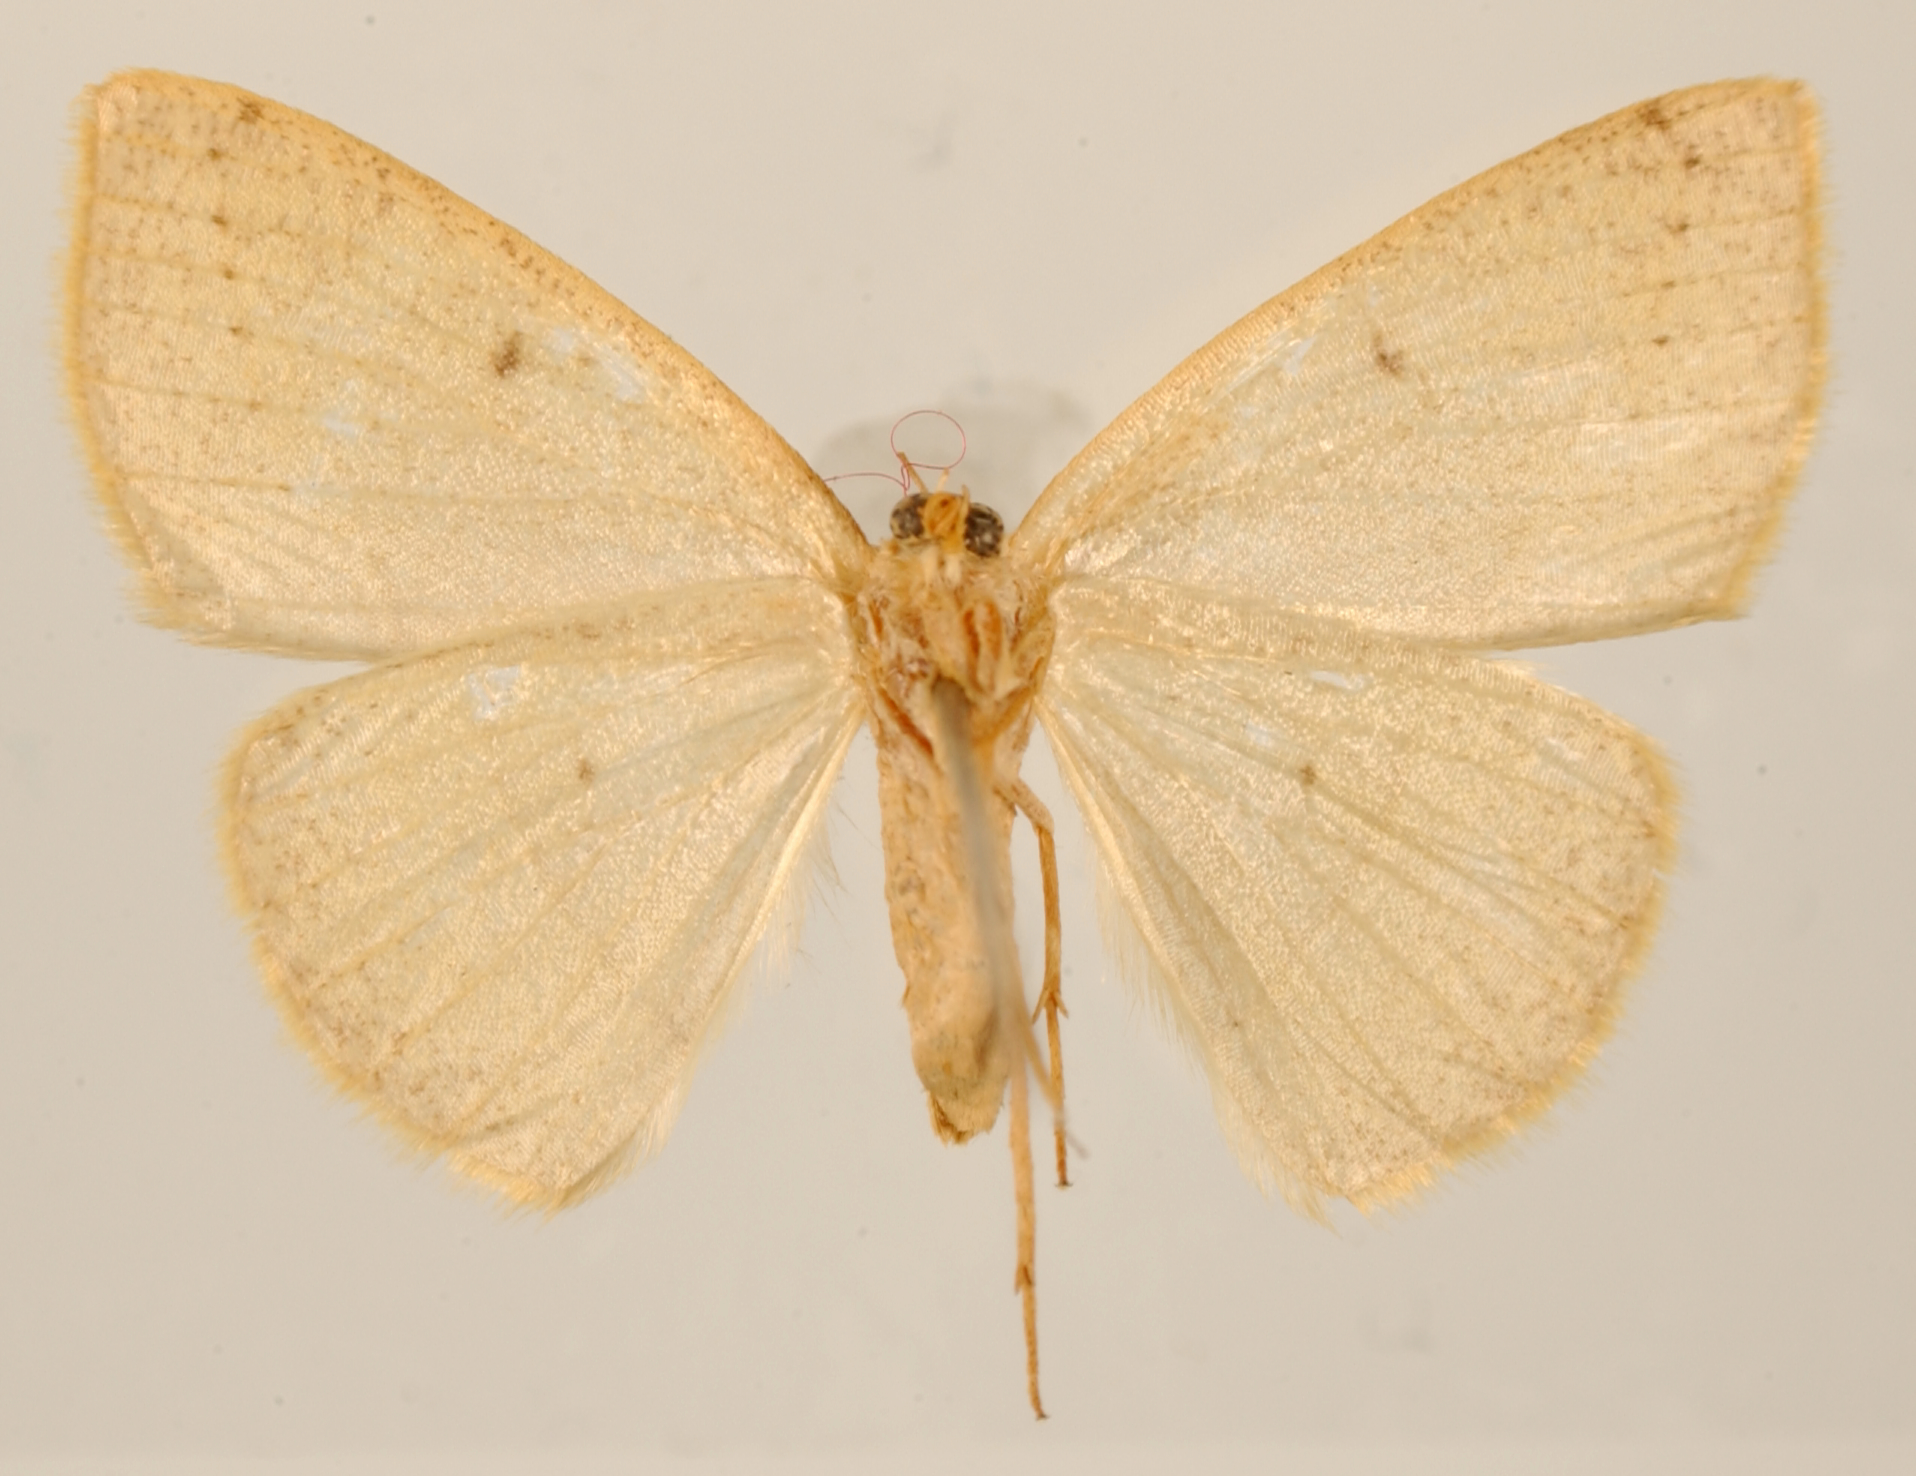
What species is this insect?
Pseudapicia pallidaria
